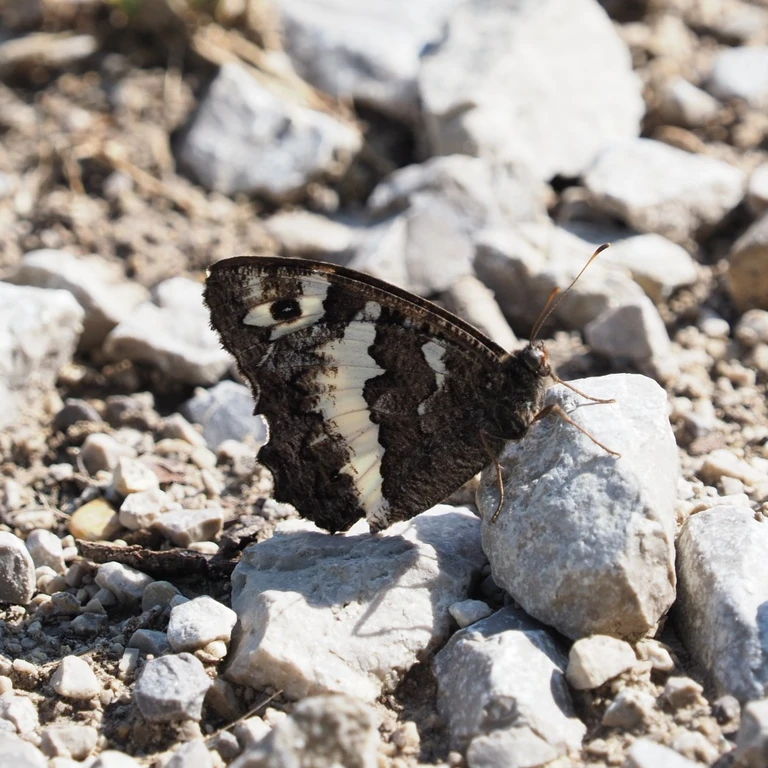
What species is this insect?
Brintesia circe
